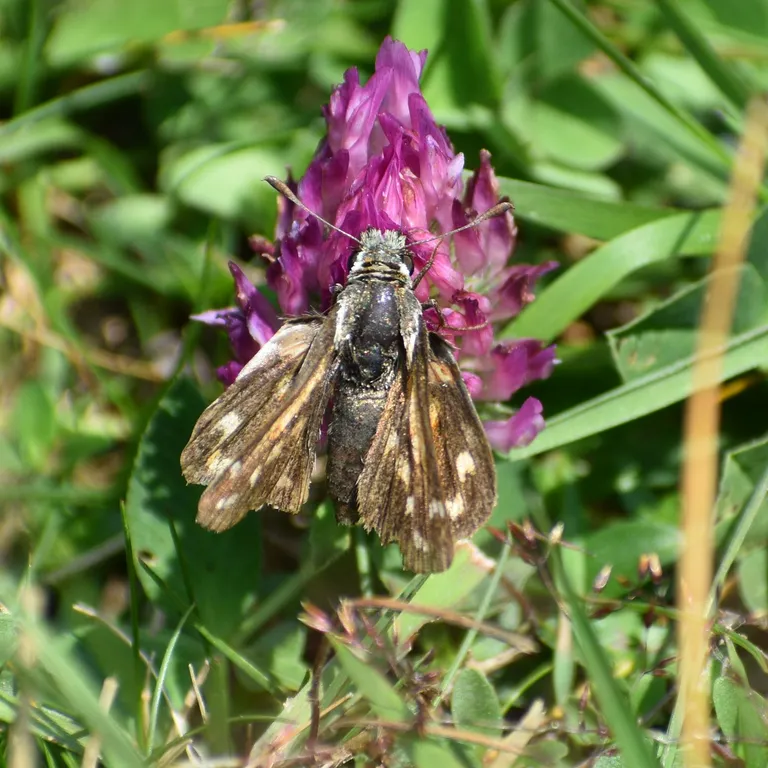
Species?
Hesperia comma
